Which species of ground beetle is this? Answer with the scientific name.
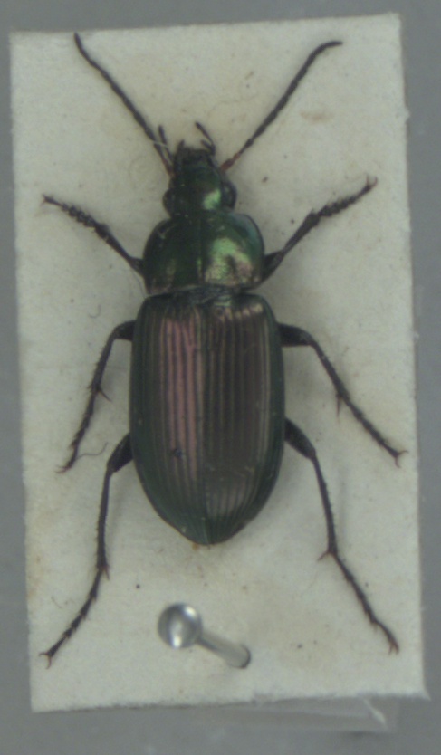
Poecilus cupreus
